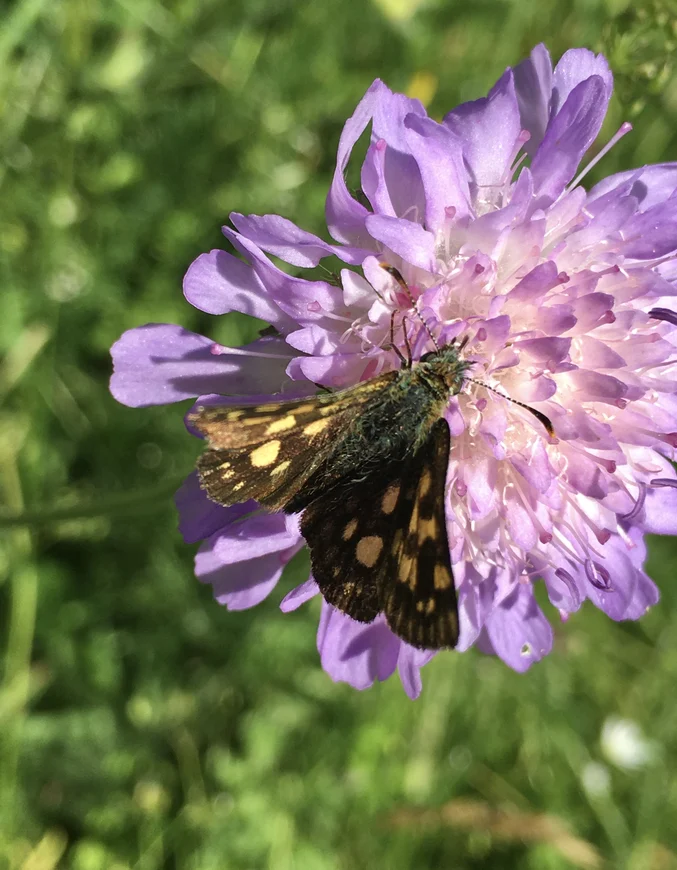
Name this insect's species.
Carterocephalus palaemon
